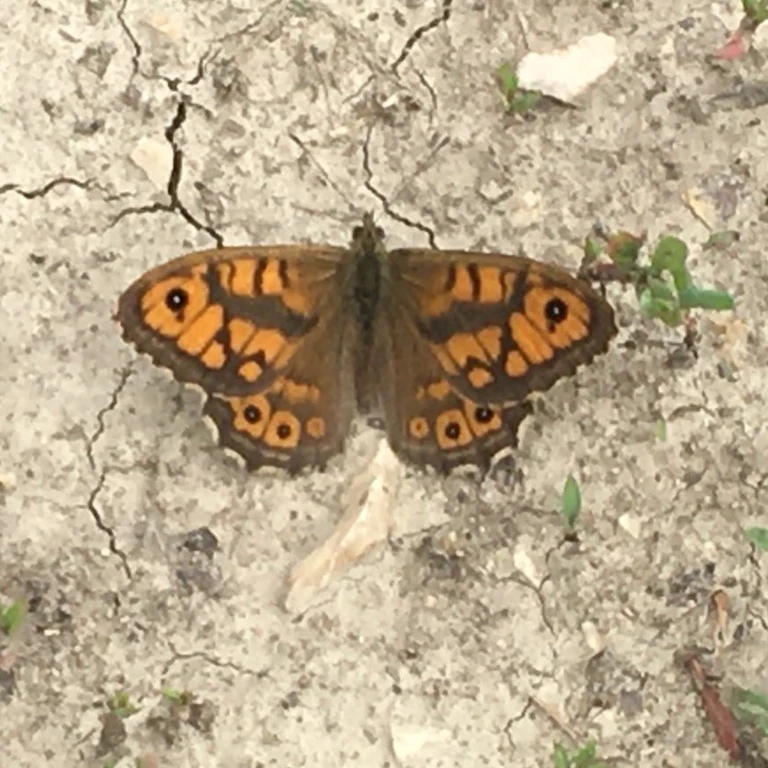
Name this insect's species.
Lasiommata megera (also Pararge megera)
